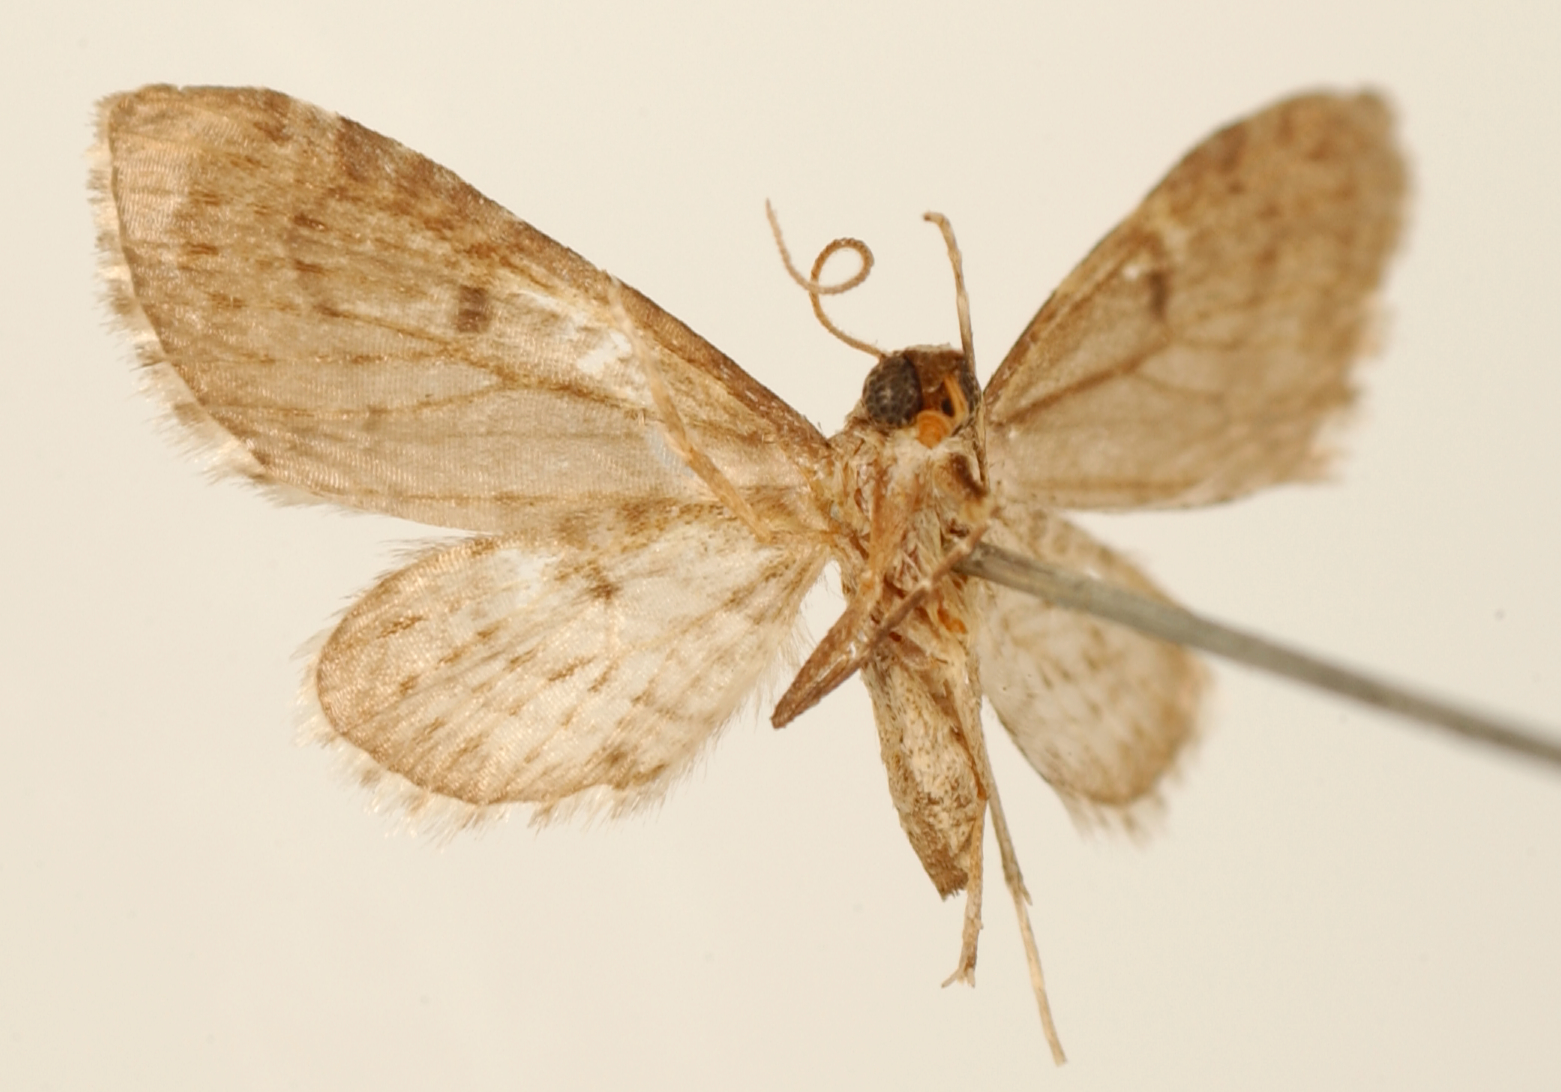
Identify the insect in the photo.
Eupithecia veleta
